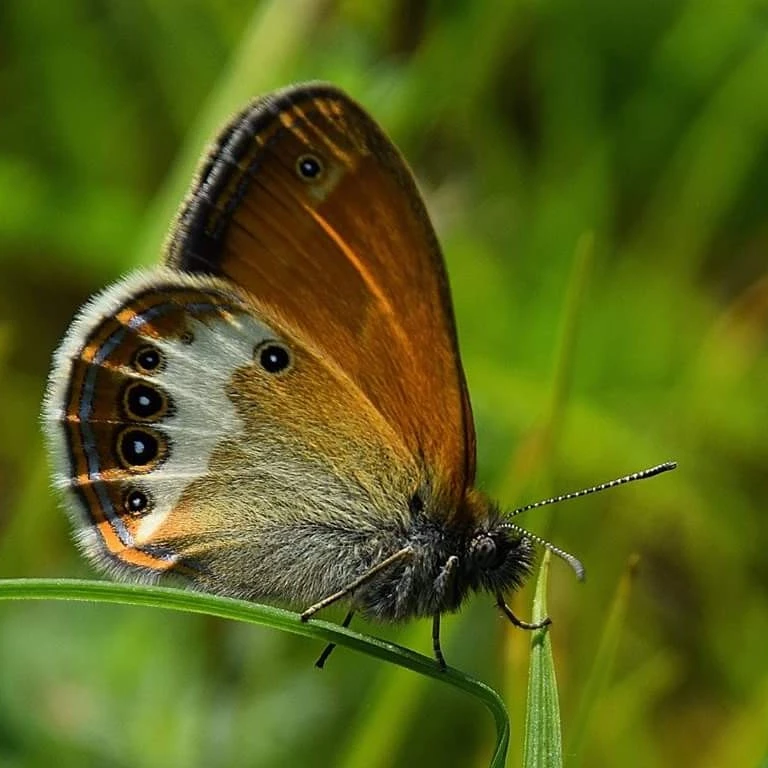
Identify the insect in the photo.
Coenonympha arcania
